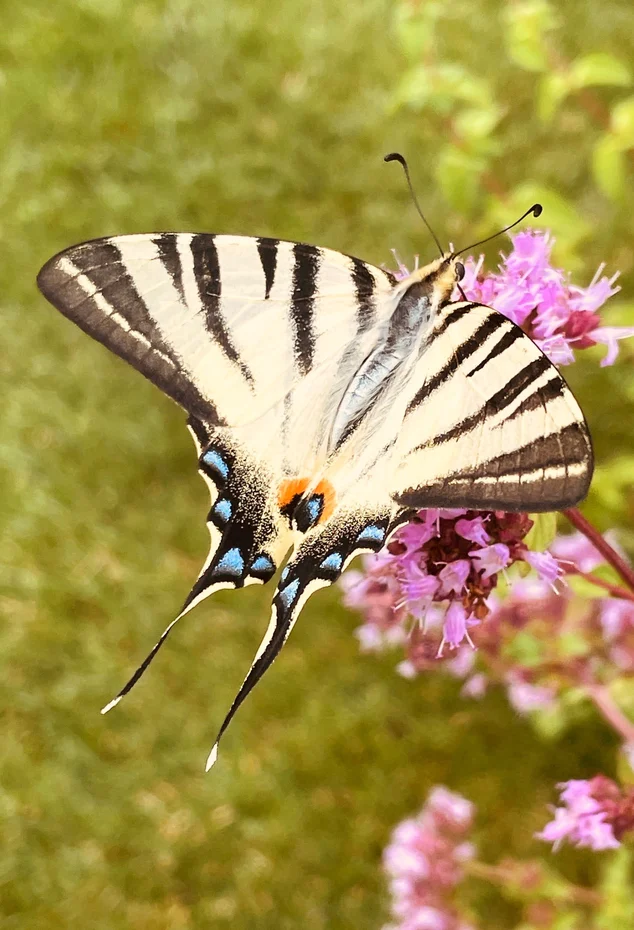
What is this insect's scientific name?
Iphiclides podalirius
